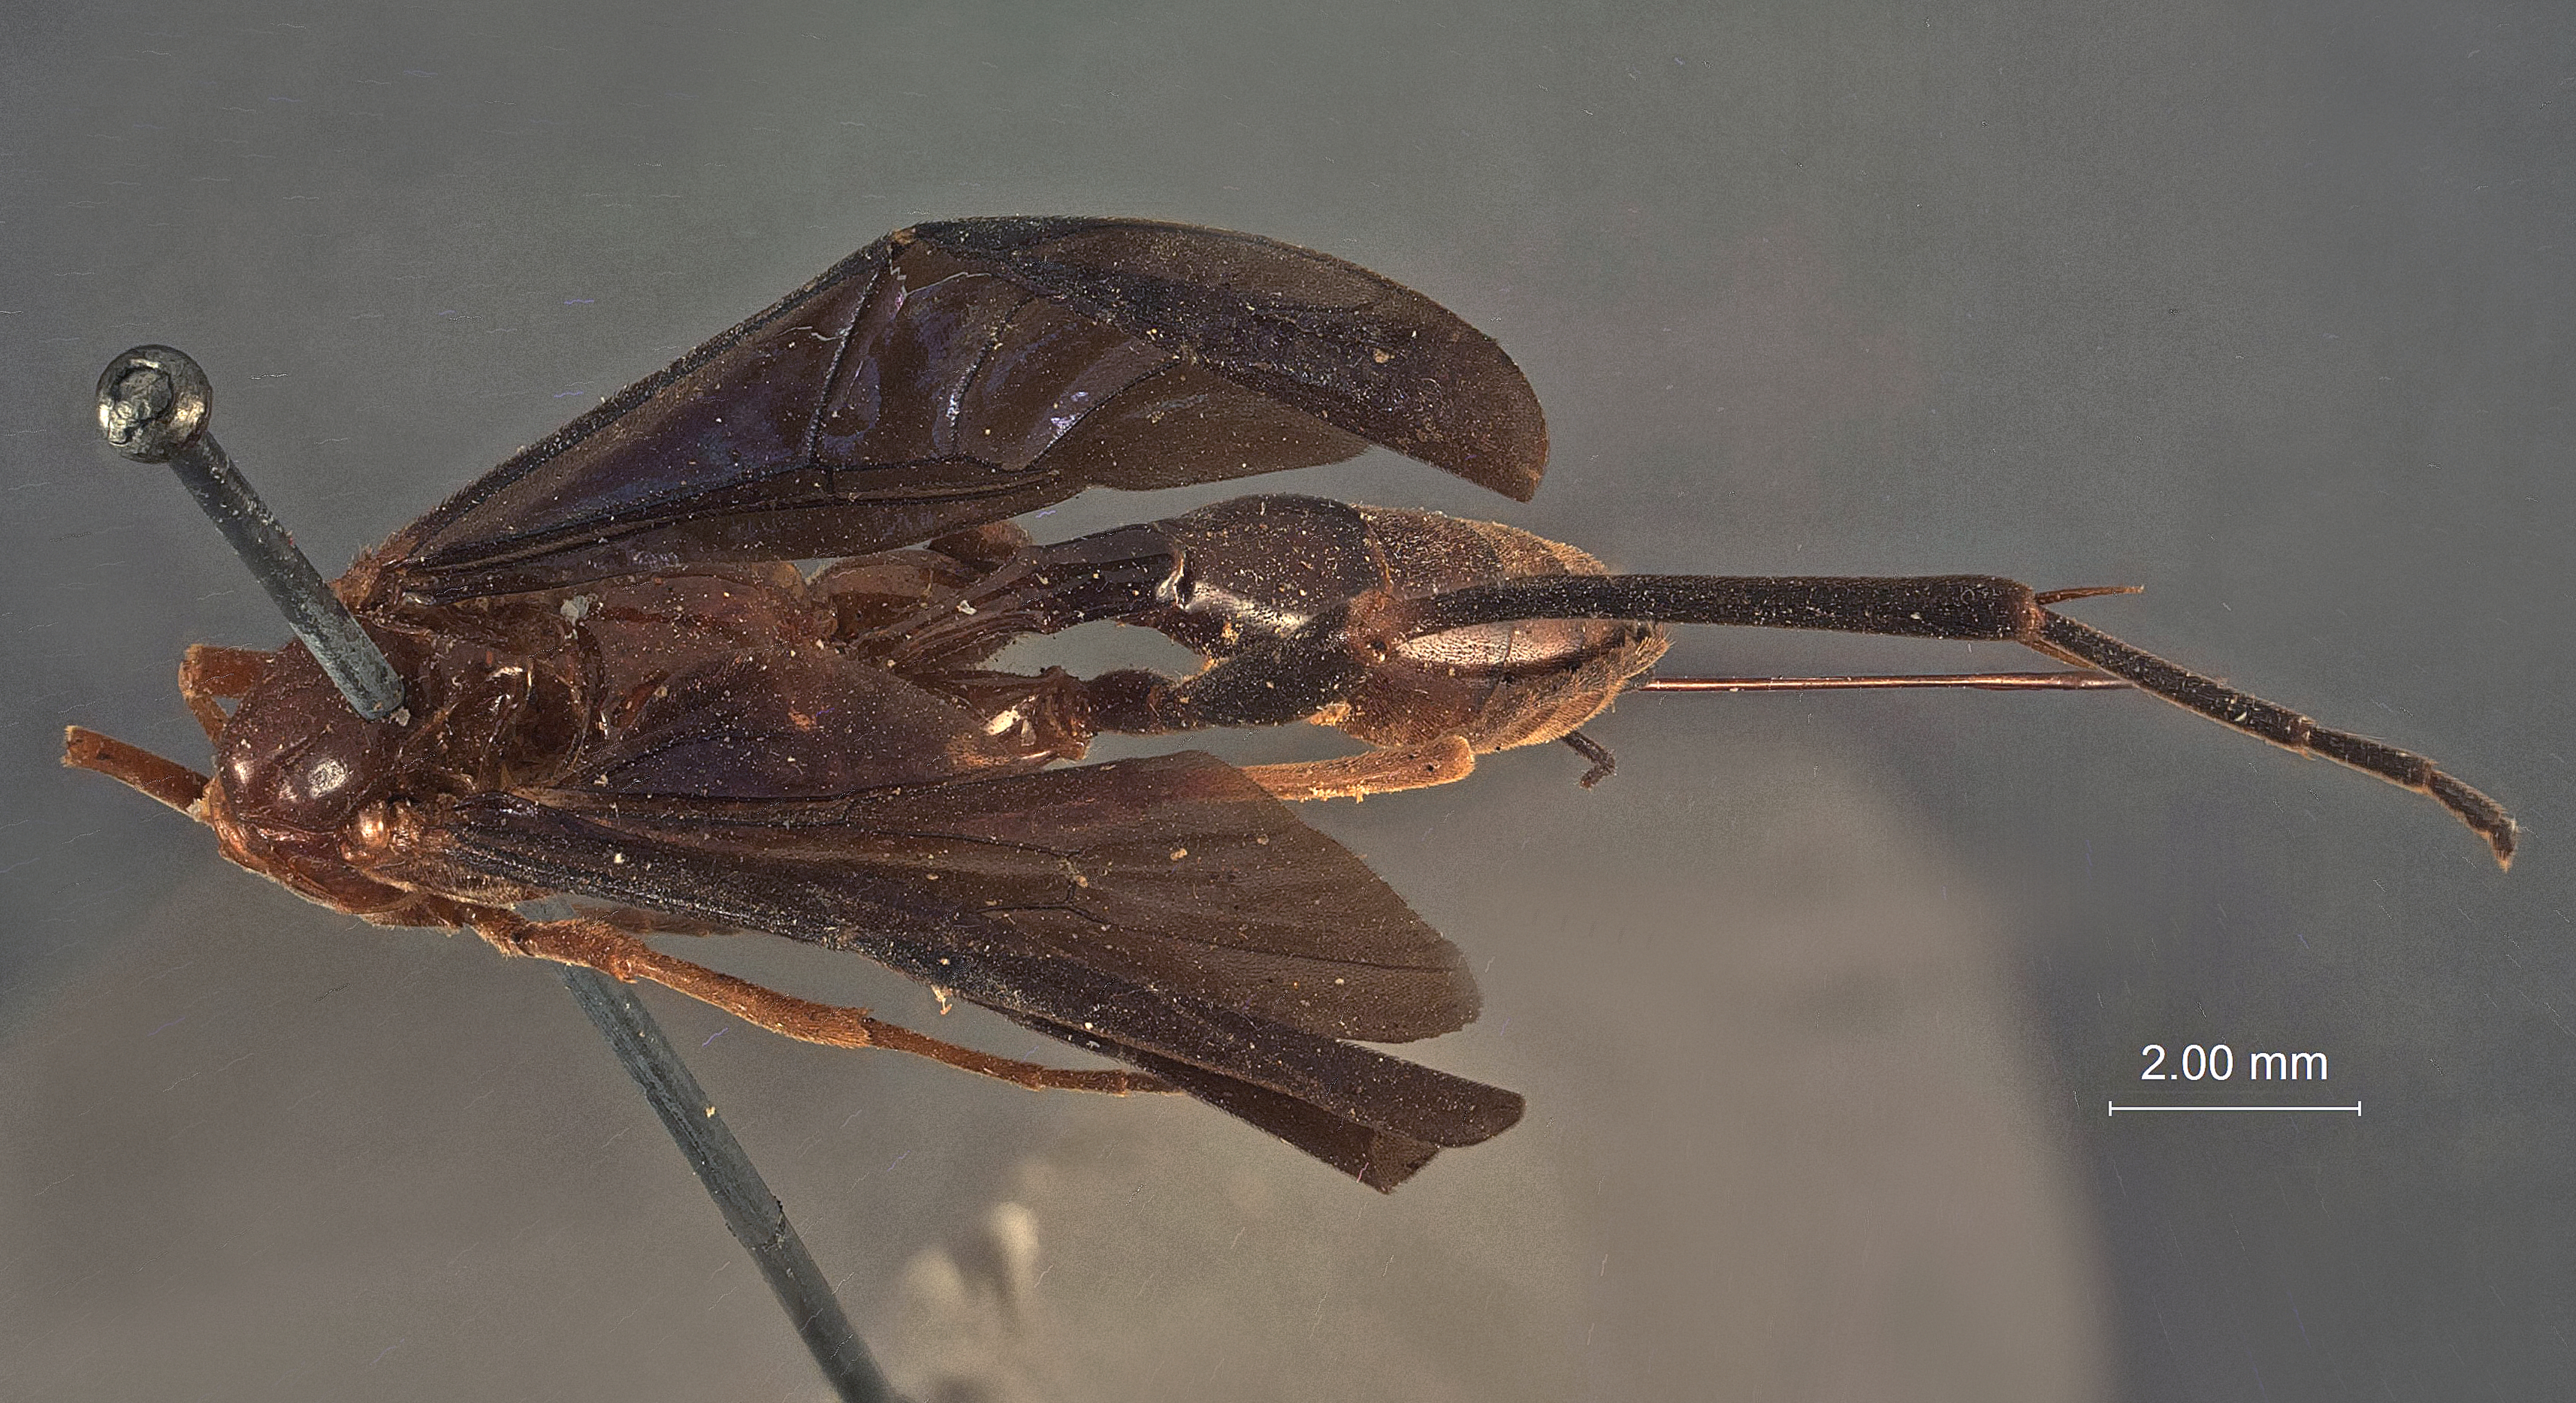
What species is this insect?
Opisoxestus ferrugineus
